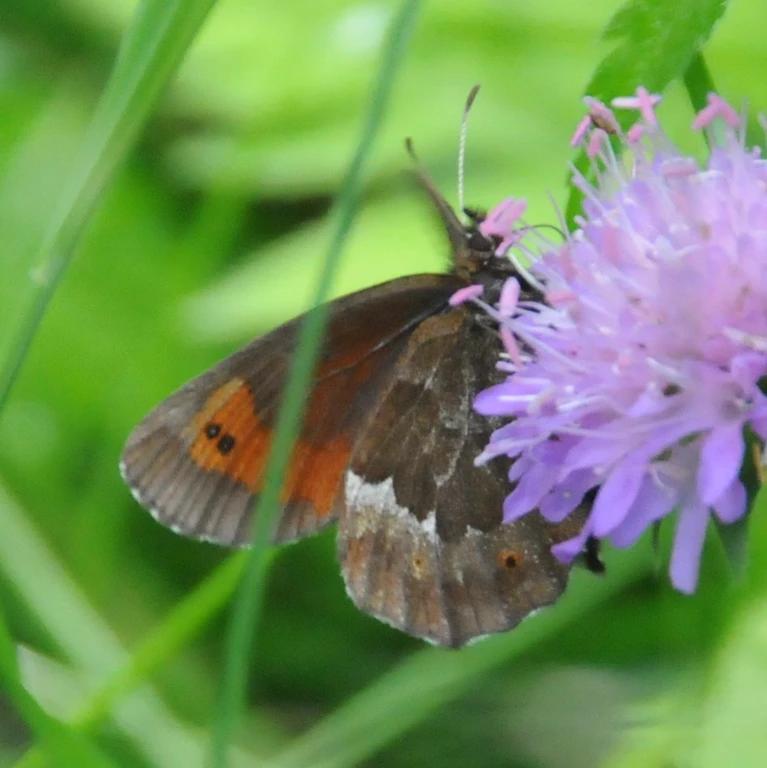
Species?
Erebia euryale
